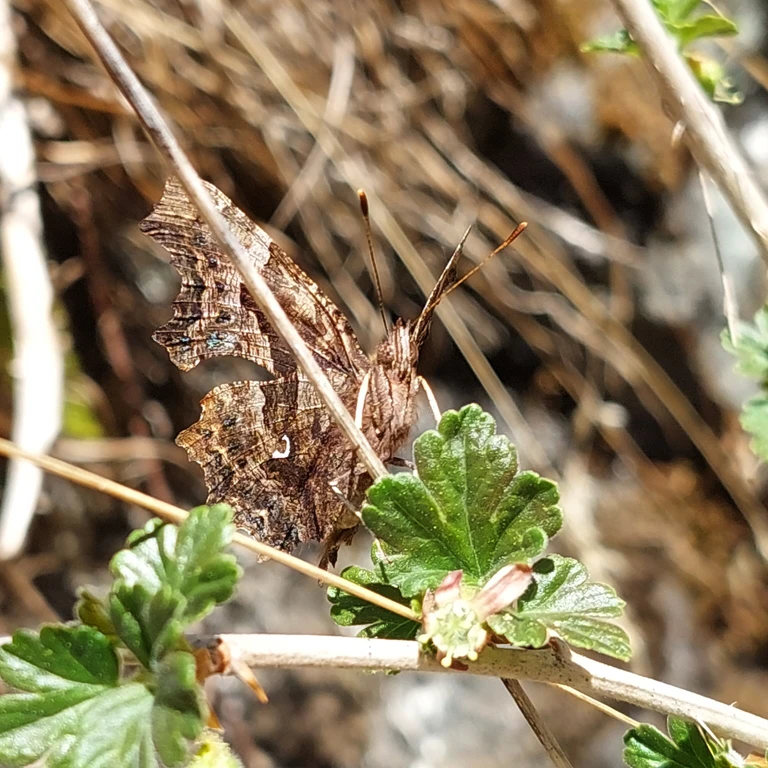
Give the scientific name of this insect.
Polygonia c-album
